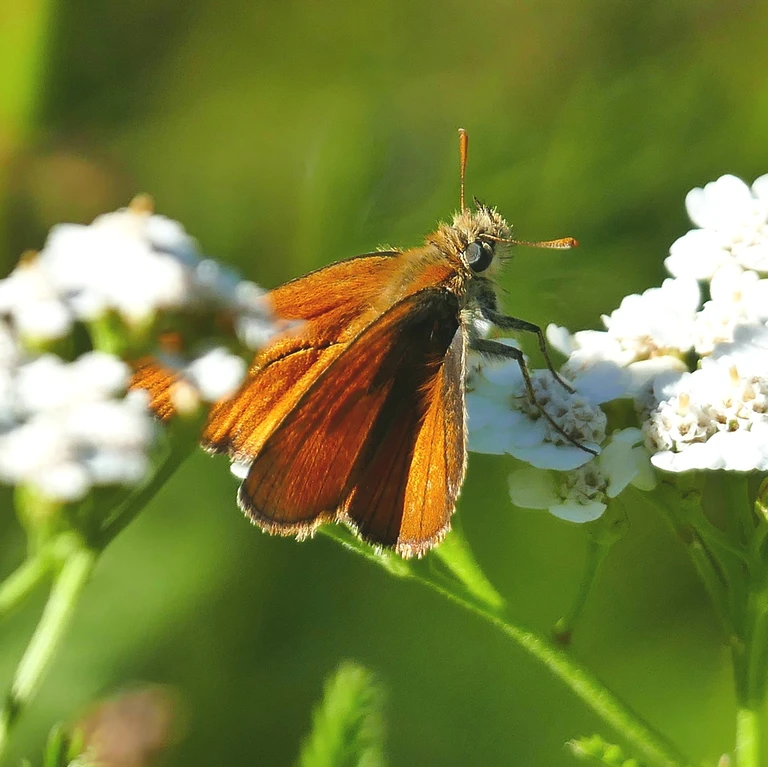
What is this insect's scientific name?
Thymelicus sylvestris
